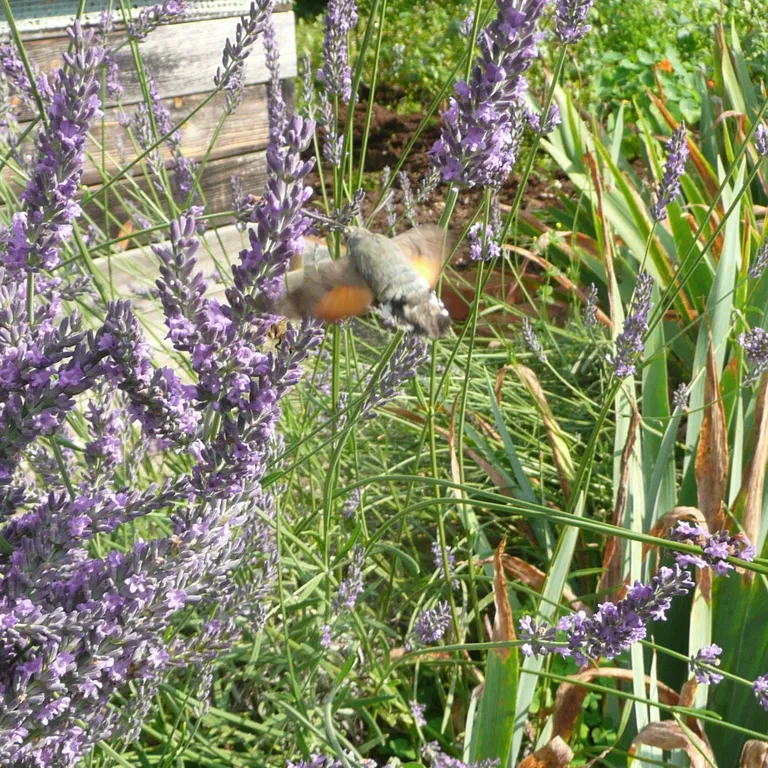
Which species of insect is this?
Macroglossum stellatarum
